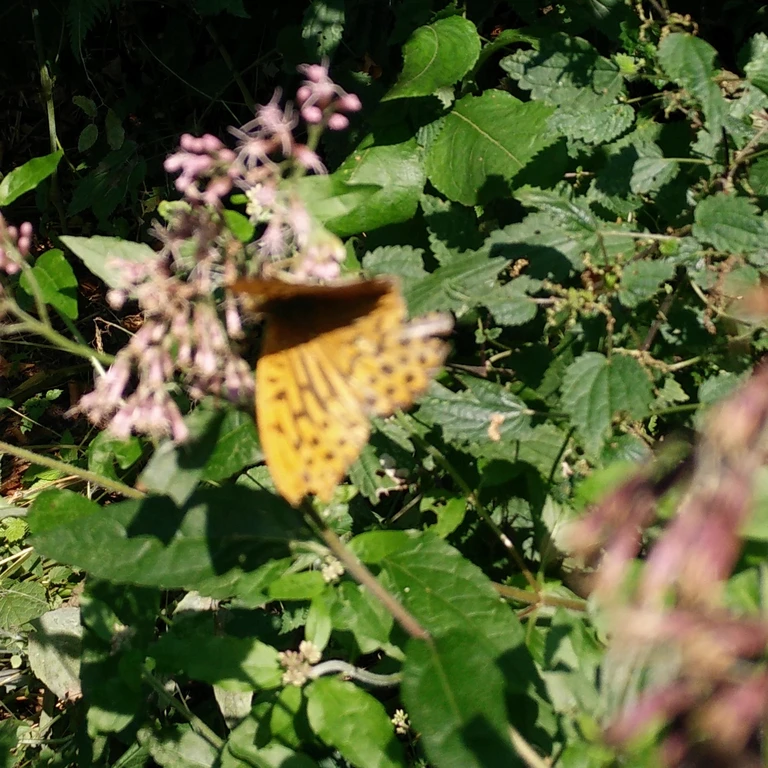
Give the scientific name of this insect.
Argynnis paphia
